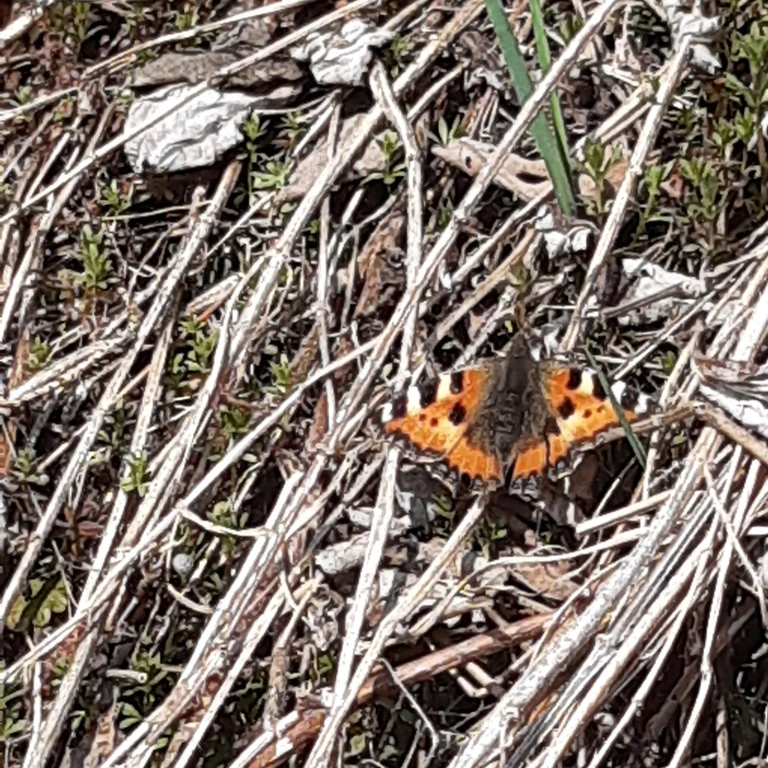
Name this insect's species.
Aglais urticae
